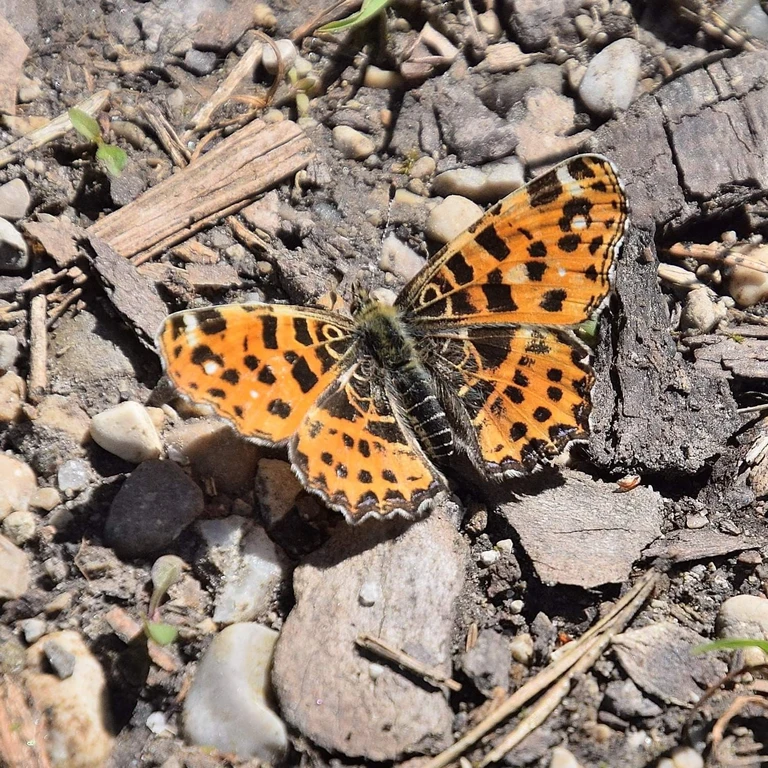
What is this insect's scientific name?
Araschnia levana
